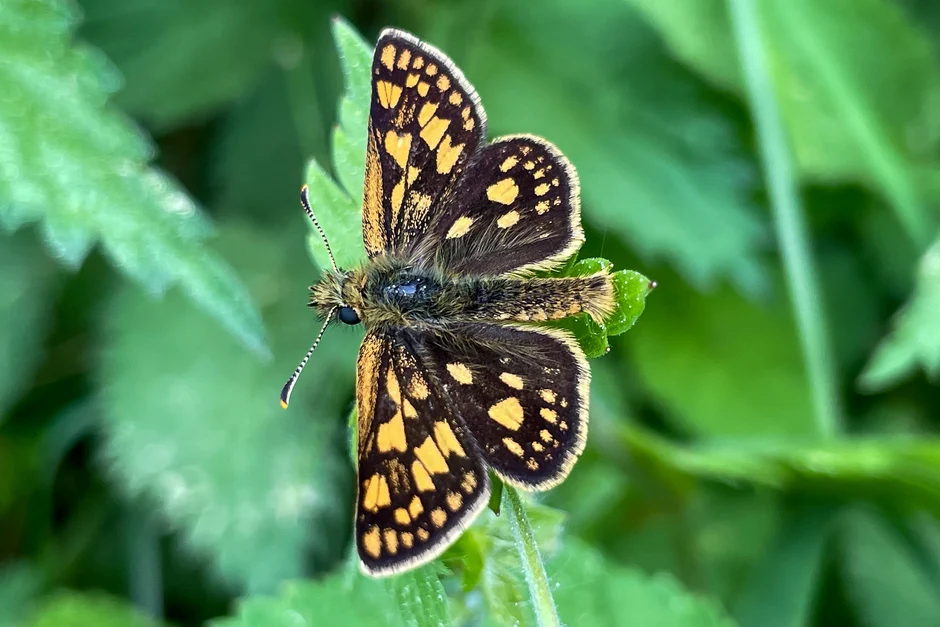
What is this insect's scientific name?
Carterocephalus palaemon
